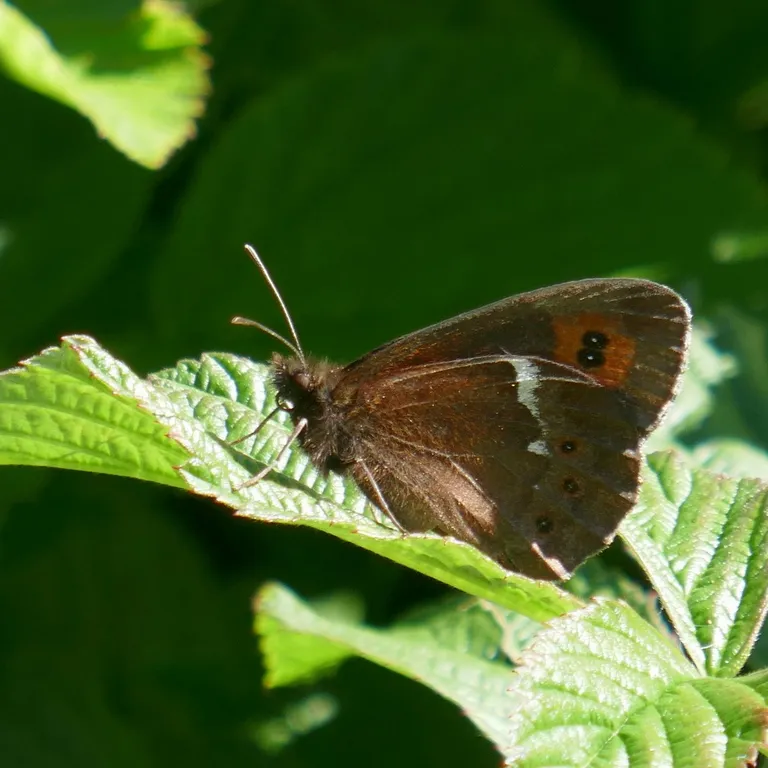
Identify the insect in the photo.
Erebia ligea
